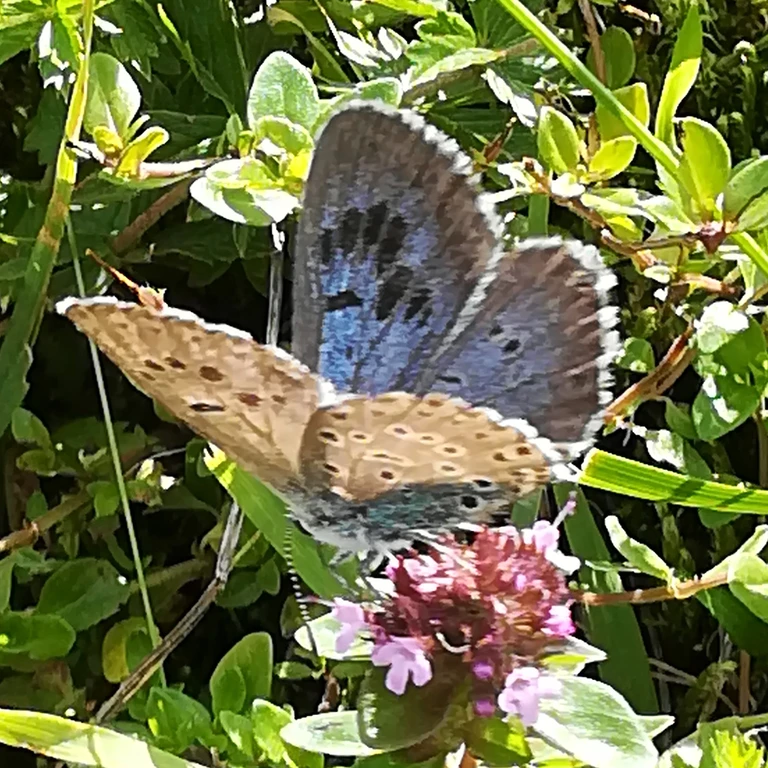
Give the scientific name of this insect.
Phengaris arion (also Maculinea arion)
